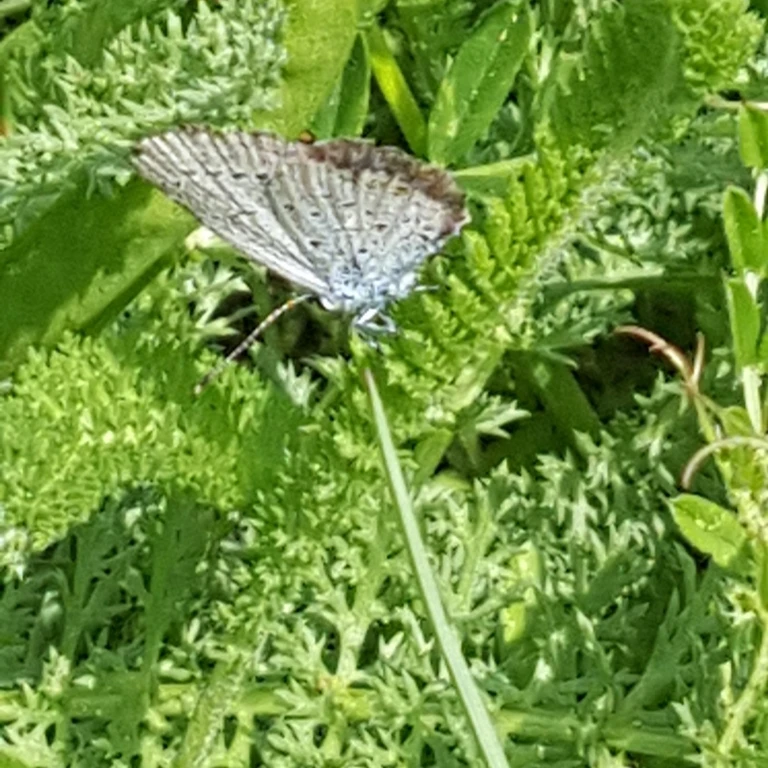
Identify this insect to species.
Cupido minimus
